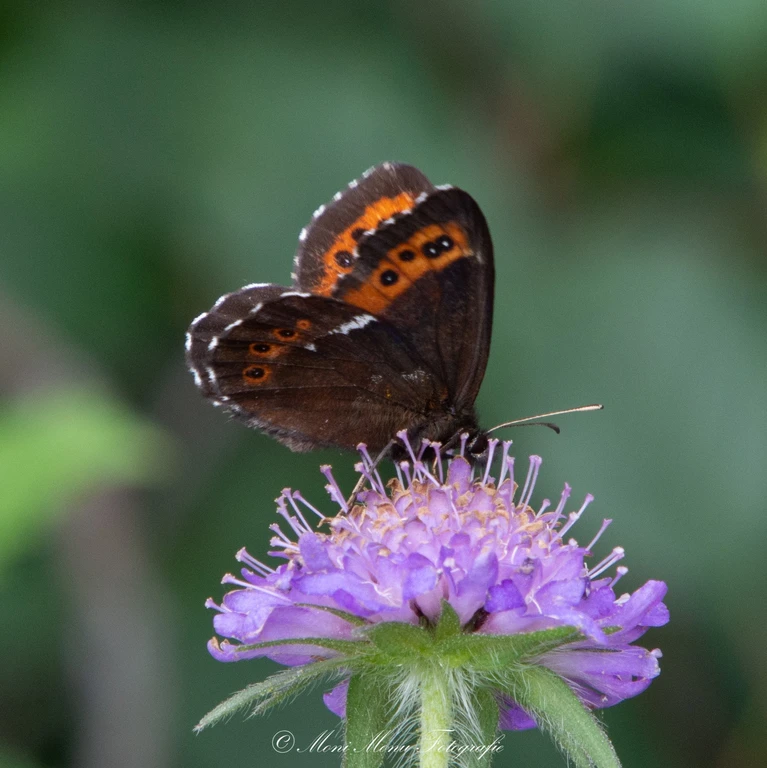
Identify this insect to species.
Erebia ligea
